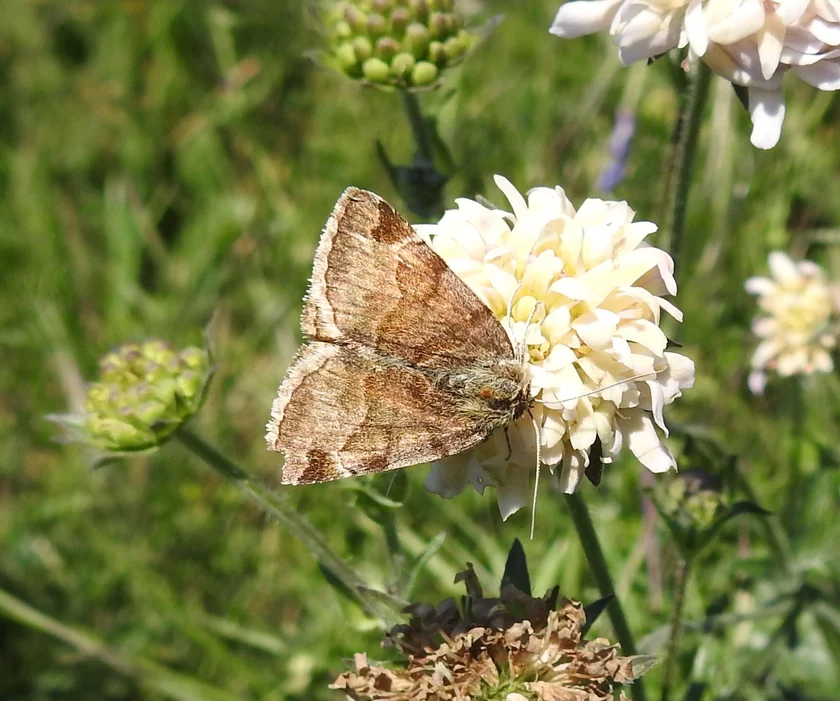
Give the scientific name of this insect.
Euclidia glyphica
